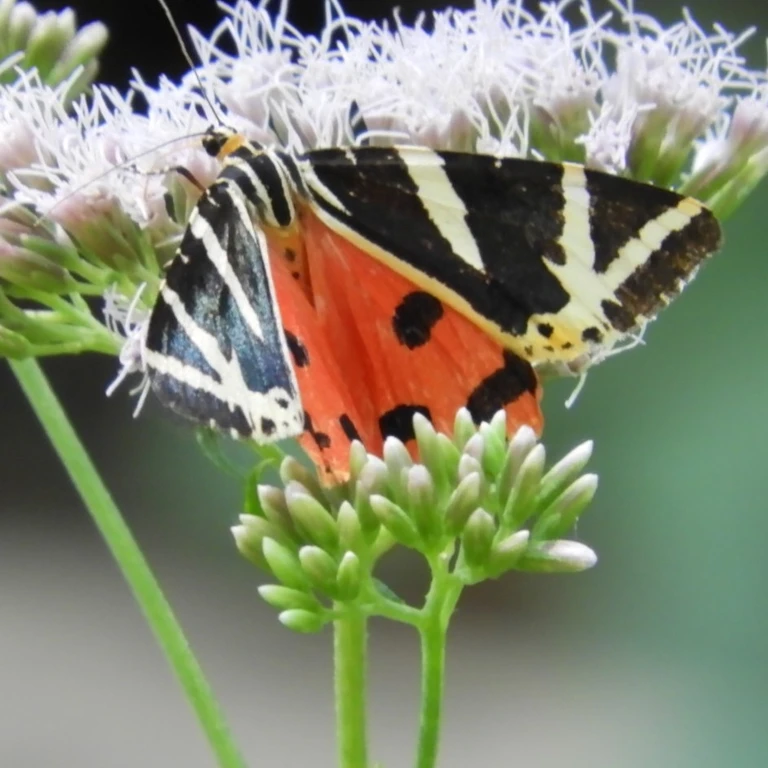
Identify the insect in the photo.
Euplagia quadripunctaria
